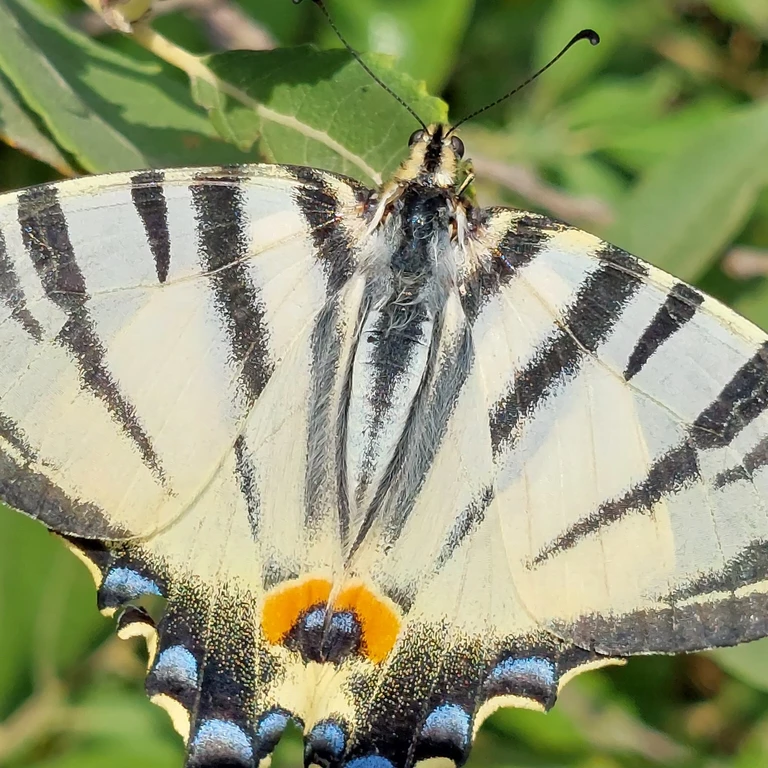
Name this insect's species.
Iphiclides podalirius
